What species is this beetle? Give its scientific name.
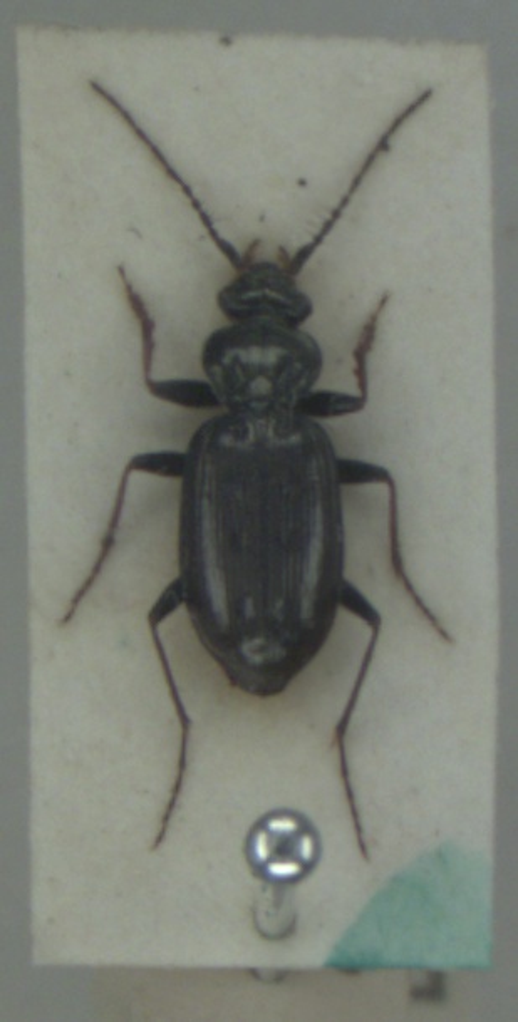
Loricera pilicornis
